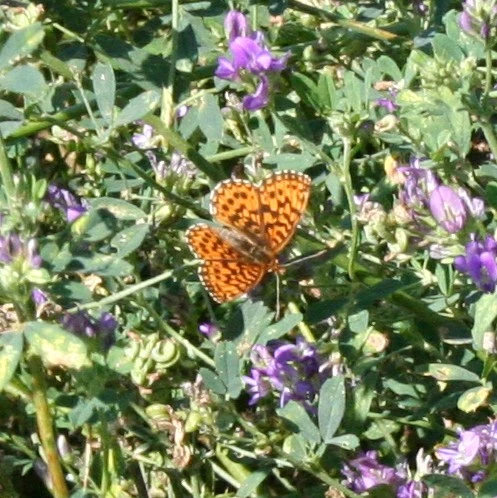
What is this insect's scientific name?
Boloria dia
